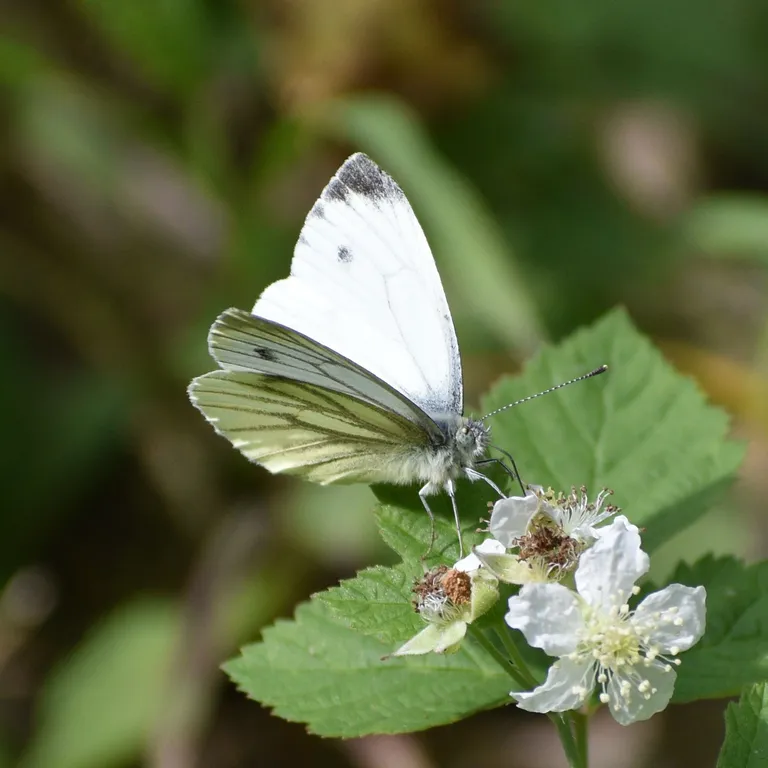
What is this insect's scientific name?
Pieris napi
